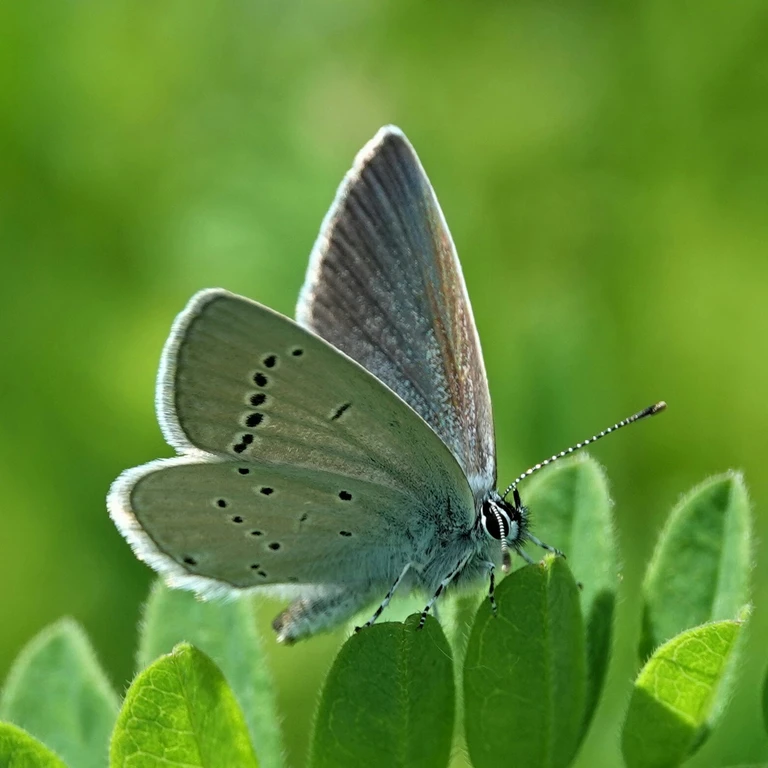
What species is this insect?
Cupido minimus
